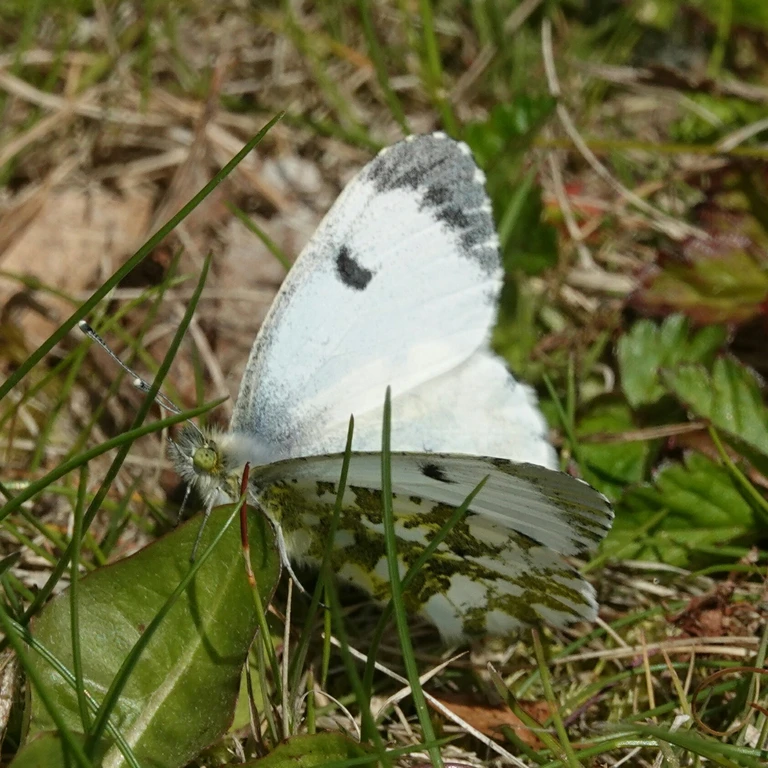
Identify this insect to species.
Anthocharis cardamines
